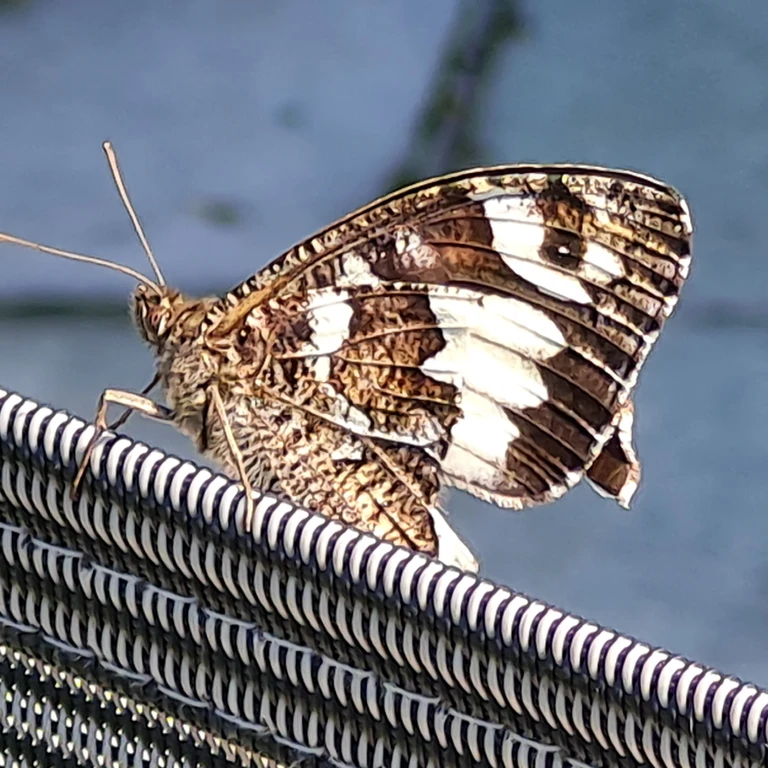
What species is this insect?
Brintesia circe
